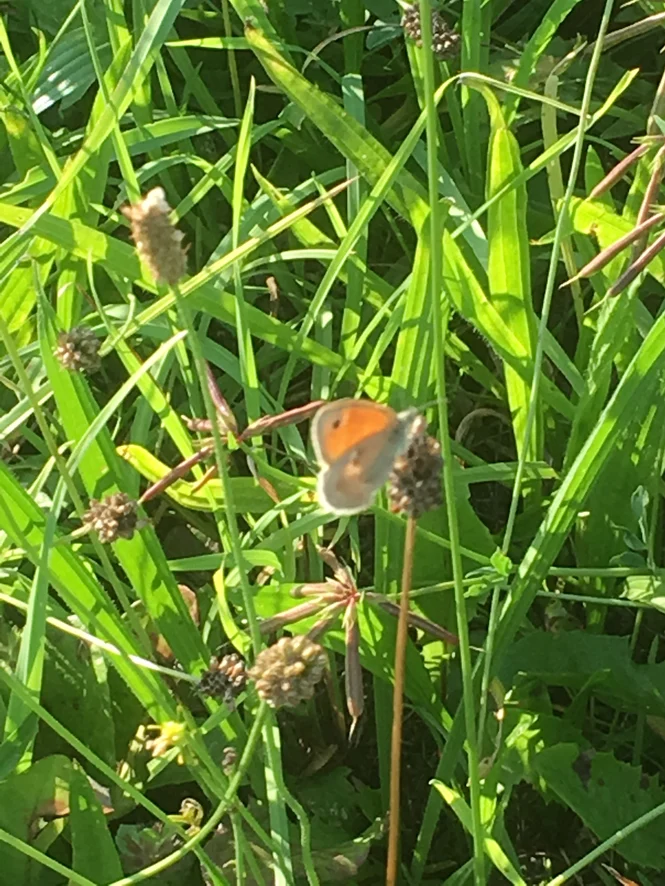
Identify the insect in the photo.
Coenonympha pamphilus
